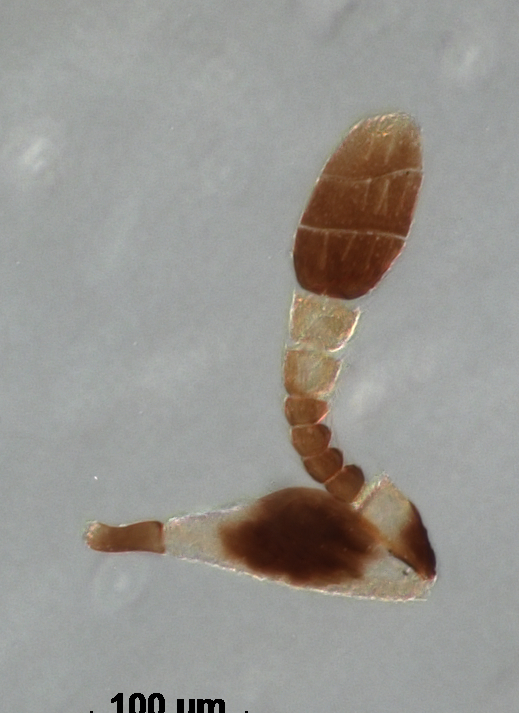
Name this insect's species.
Aphycus coquilletti
